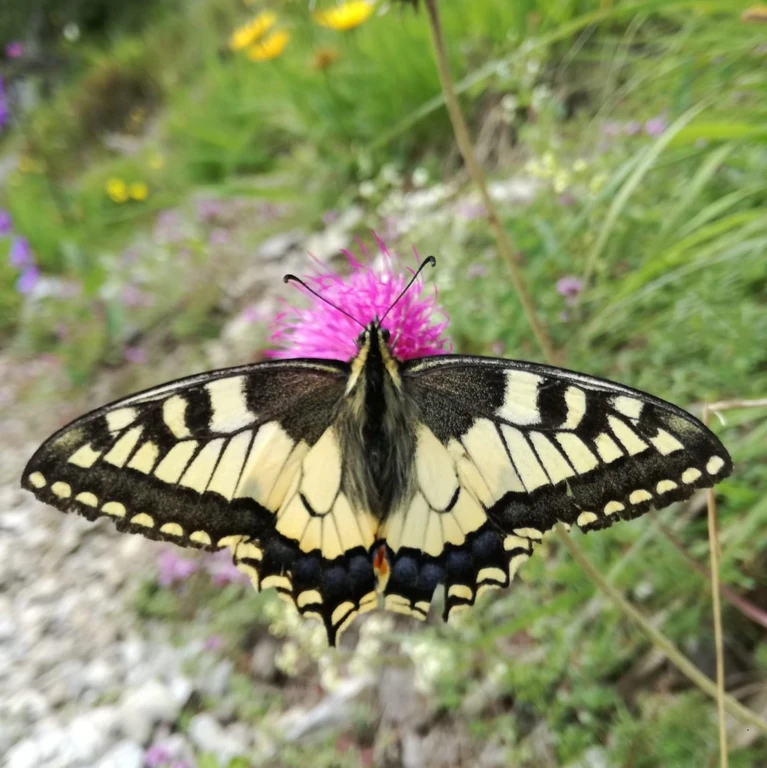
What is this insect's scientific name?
Papilio machaon
